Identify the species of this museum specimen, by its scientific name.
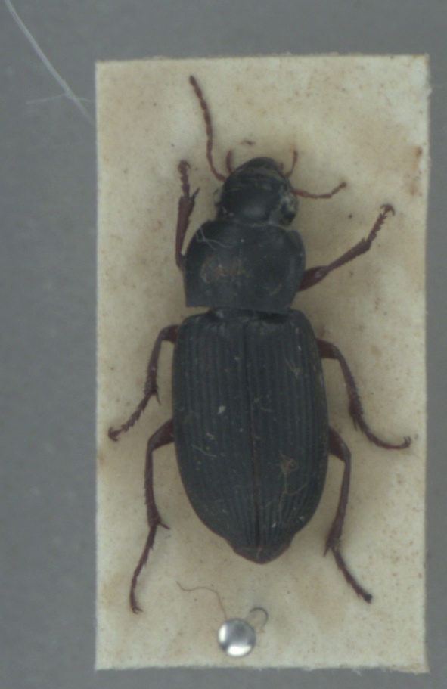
Harpalus rufipes
